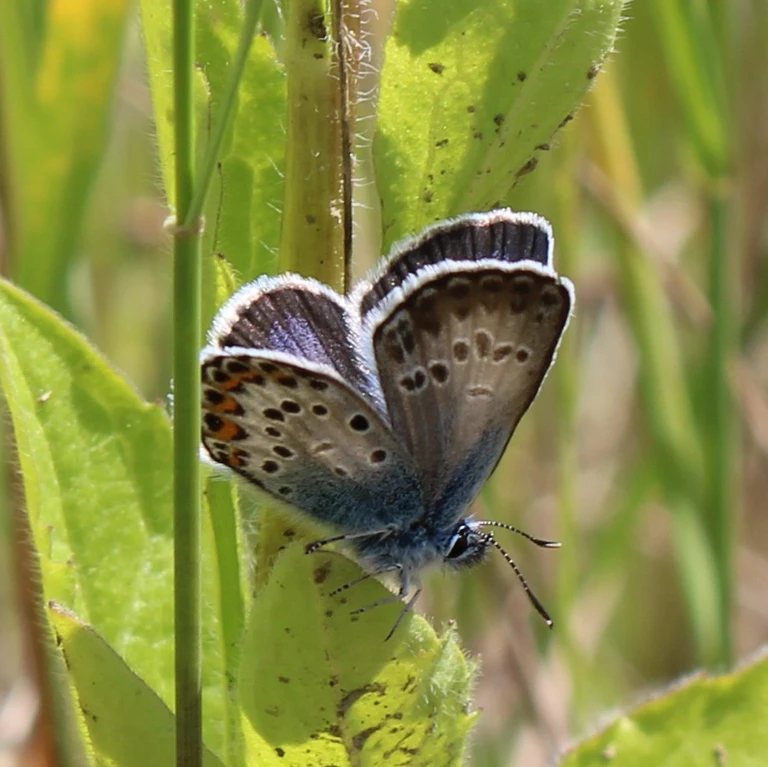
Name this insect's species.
Plebejus argus
